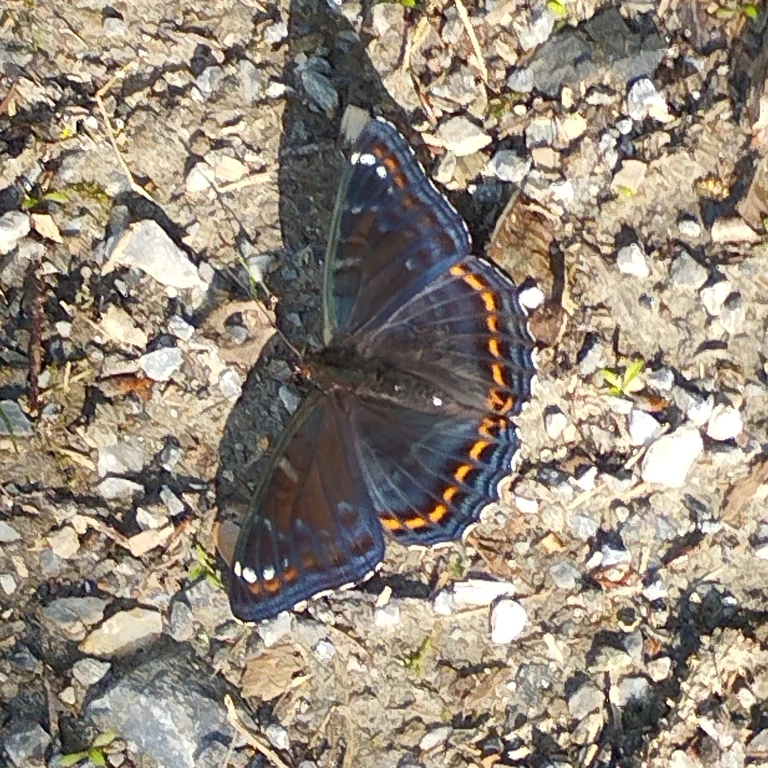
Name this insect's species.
Limenitis populi
